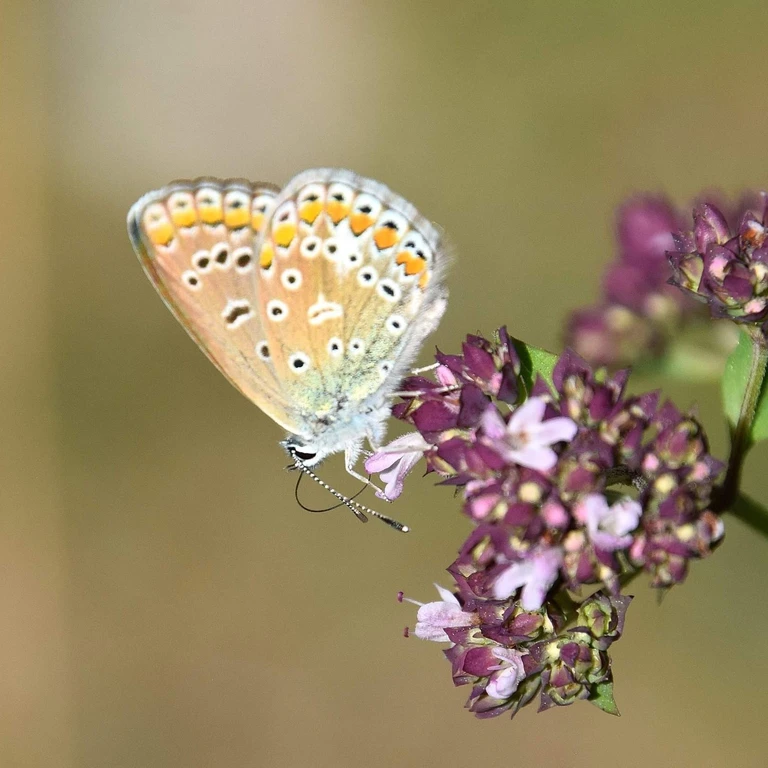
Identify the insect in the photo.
Polyommatus icarus
